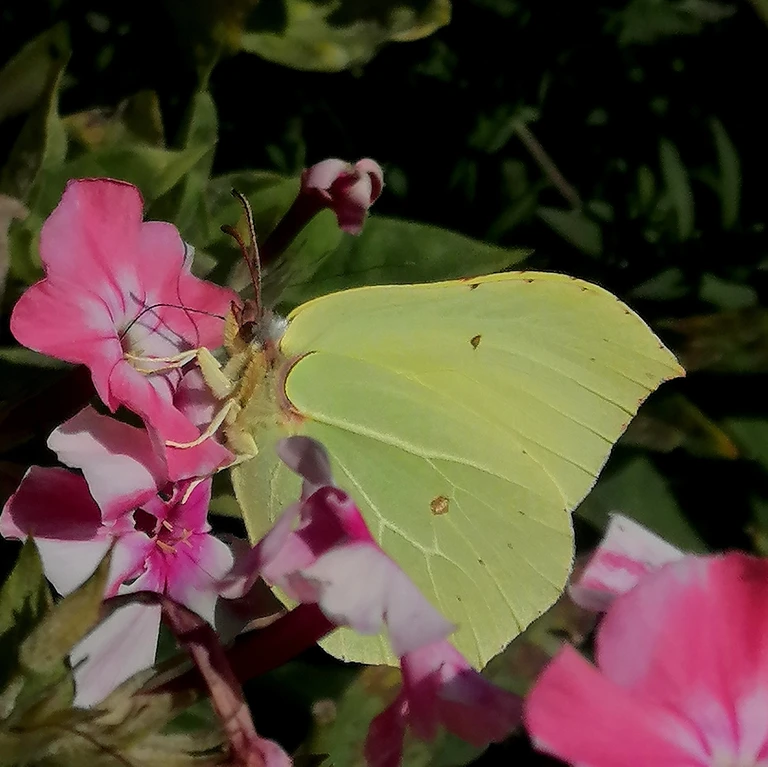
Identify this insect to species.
Gonepteryx rhamni
